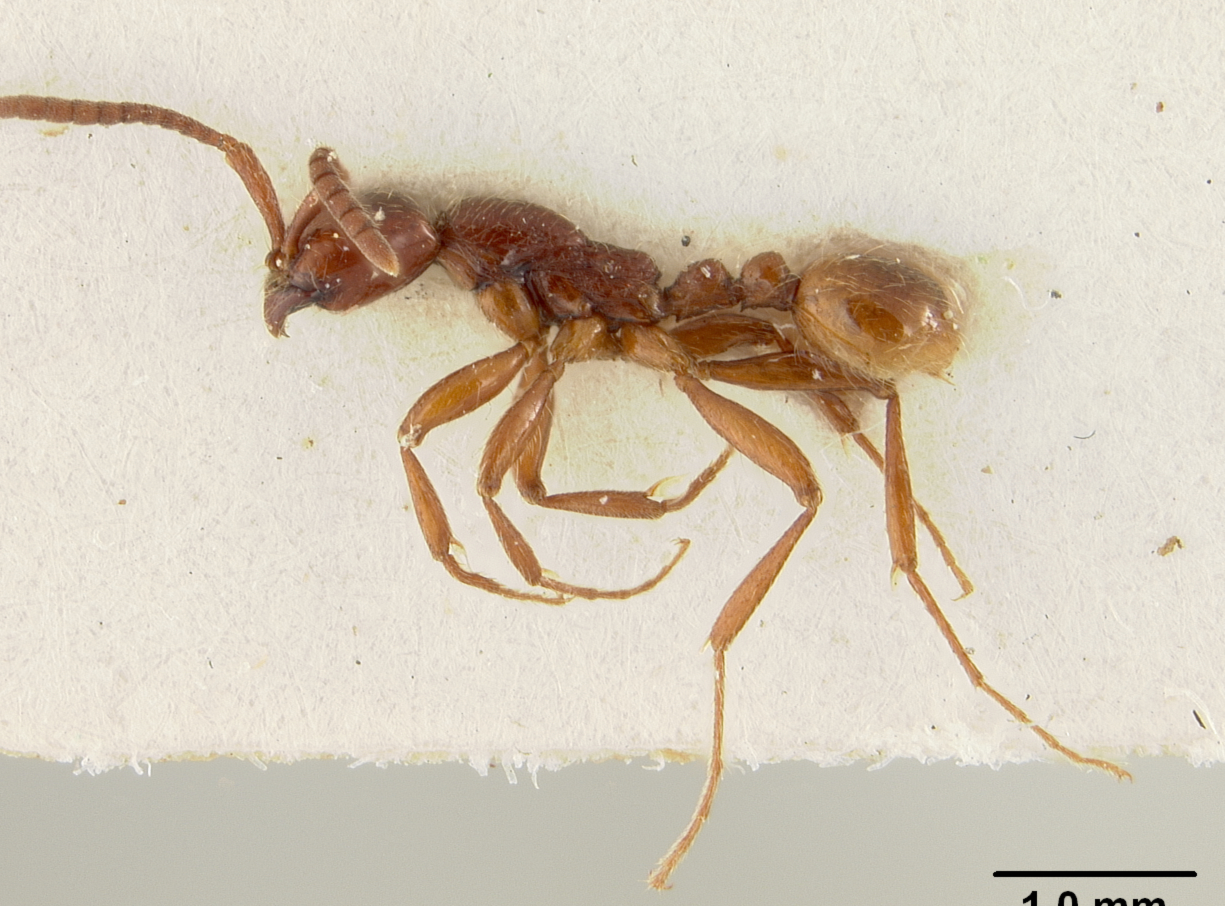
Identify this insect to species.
Neivamyrmex pacificus
